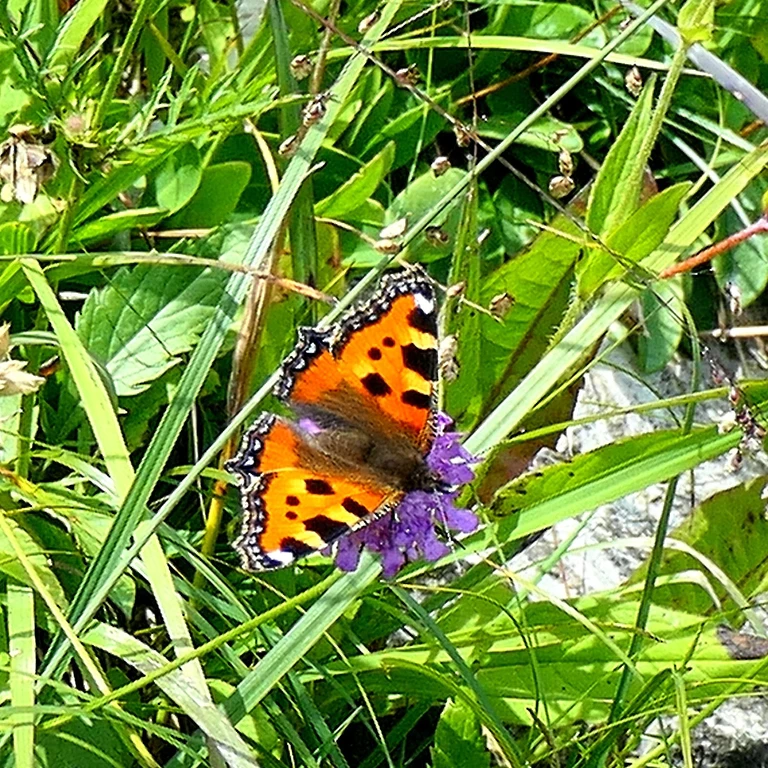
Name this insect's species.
Aglais urticae
